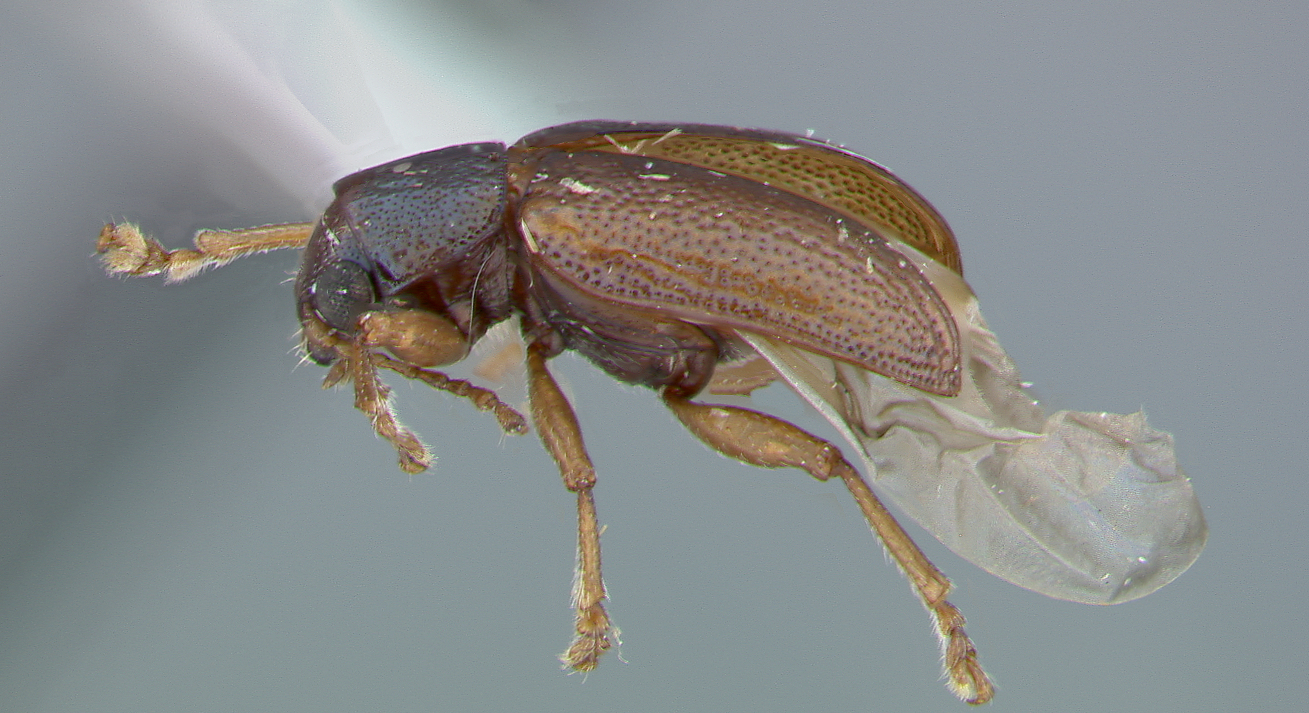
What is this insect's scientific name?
Alethaxius acunai
